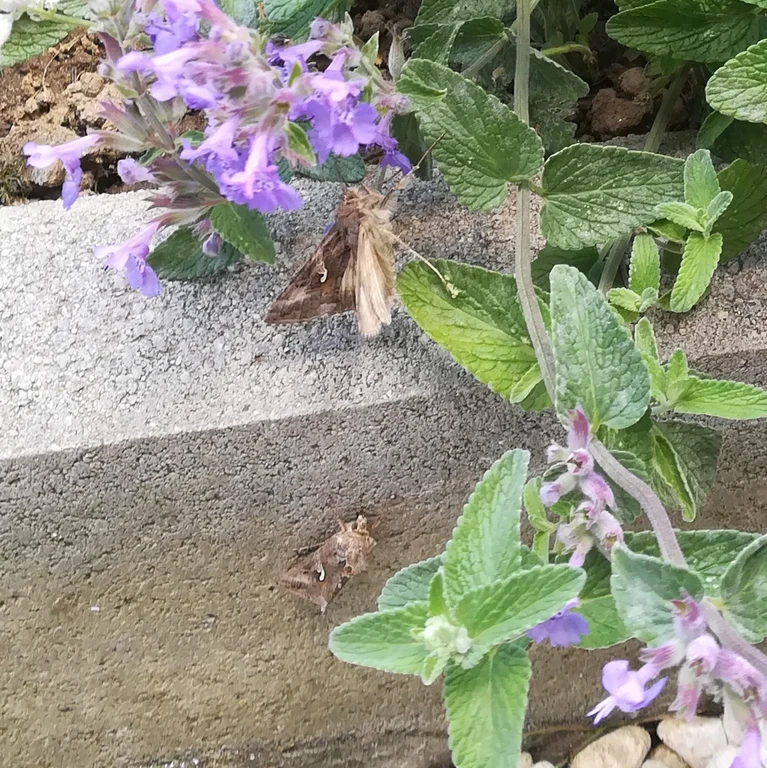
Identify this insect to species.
Autographa gamma
